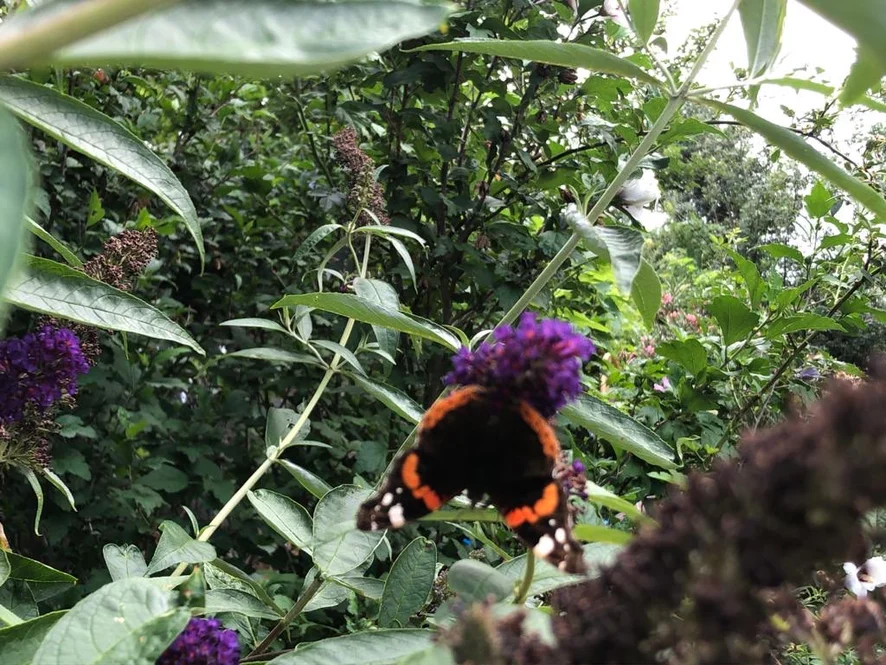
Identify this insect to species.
Vanessa atalanta
